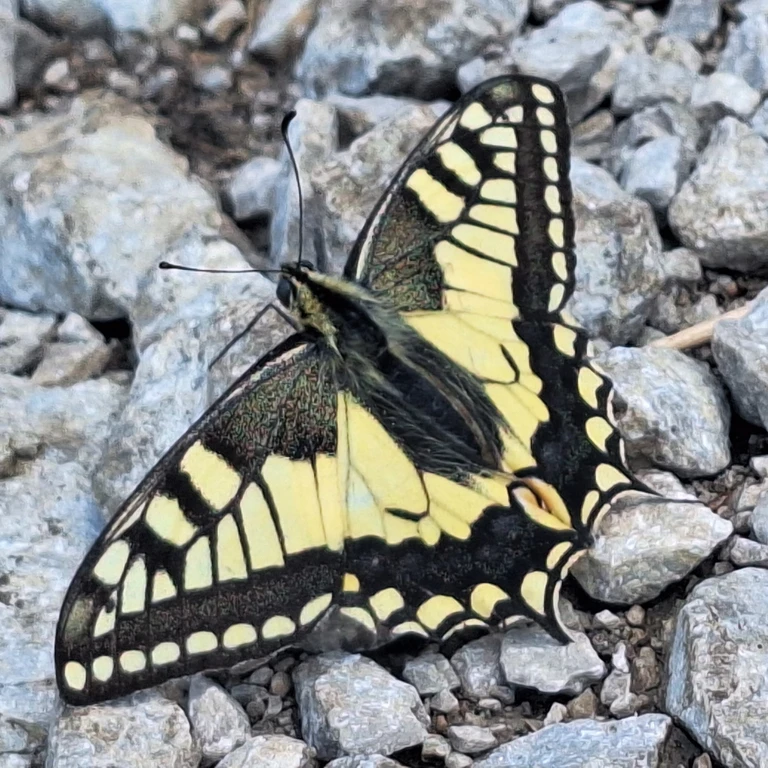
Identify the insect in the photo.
Papilio machaon
